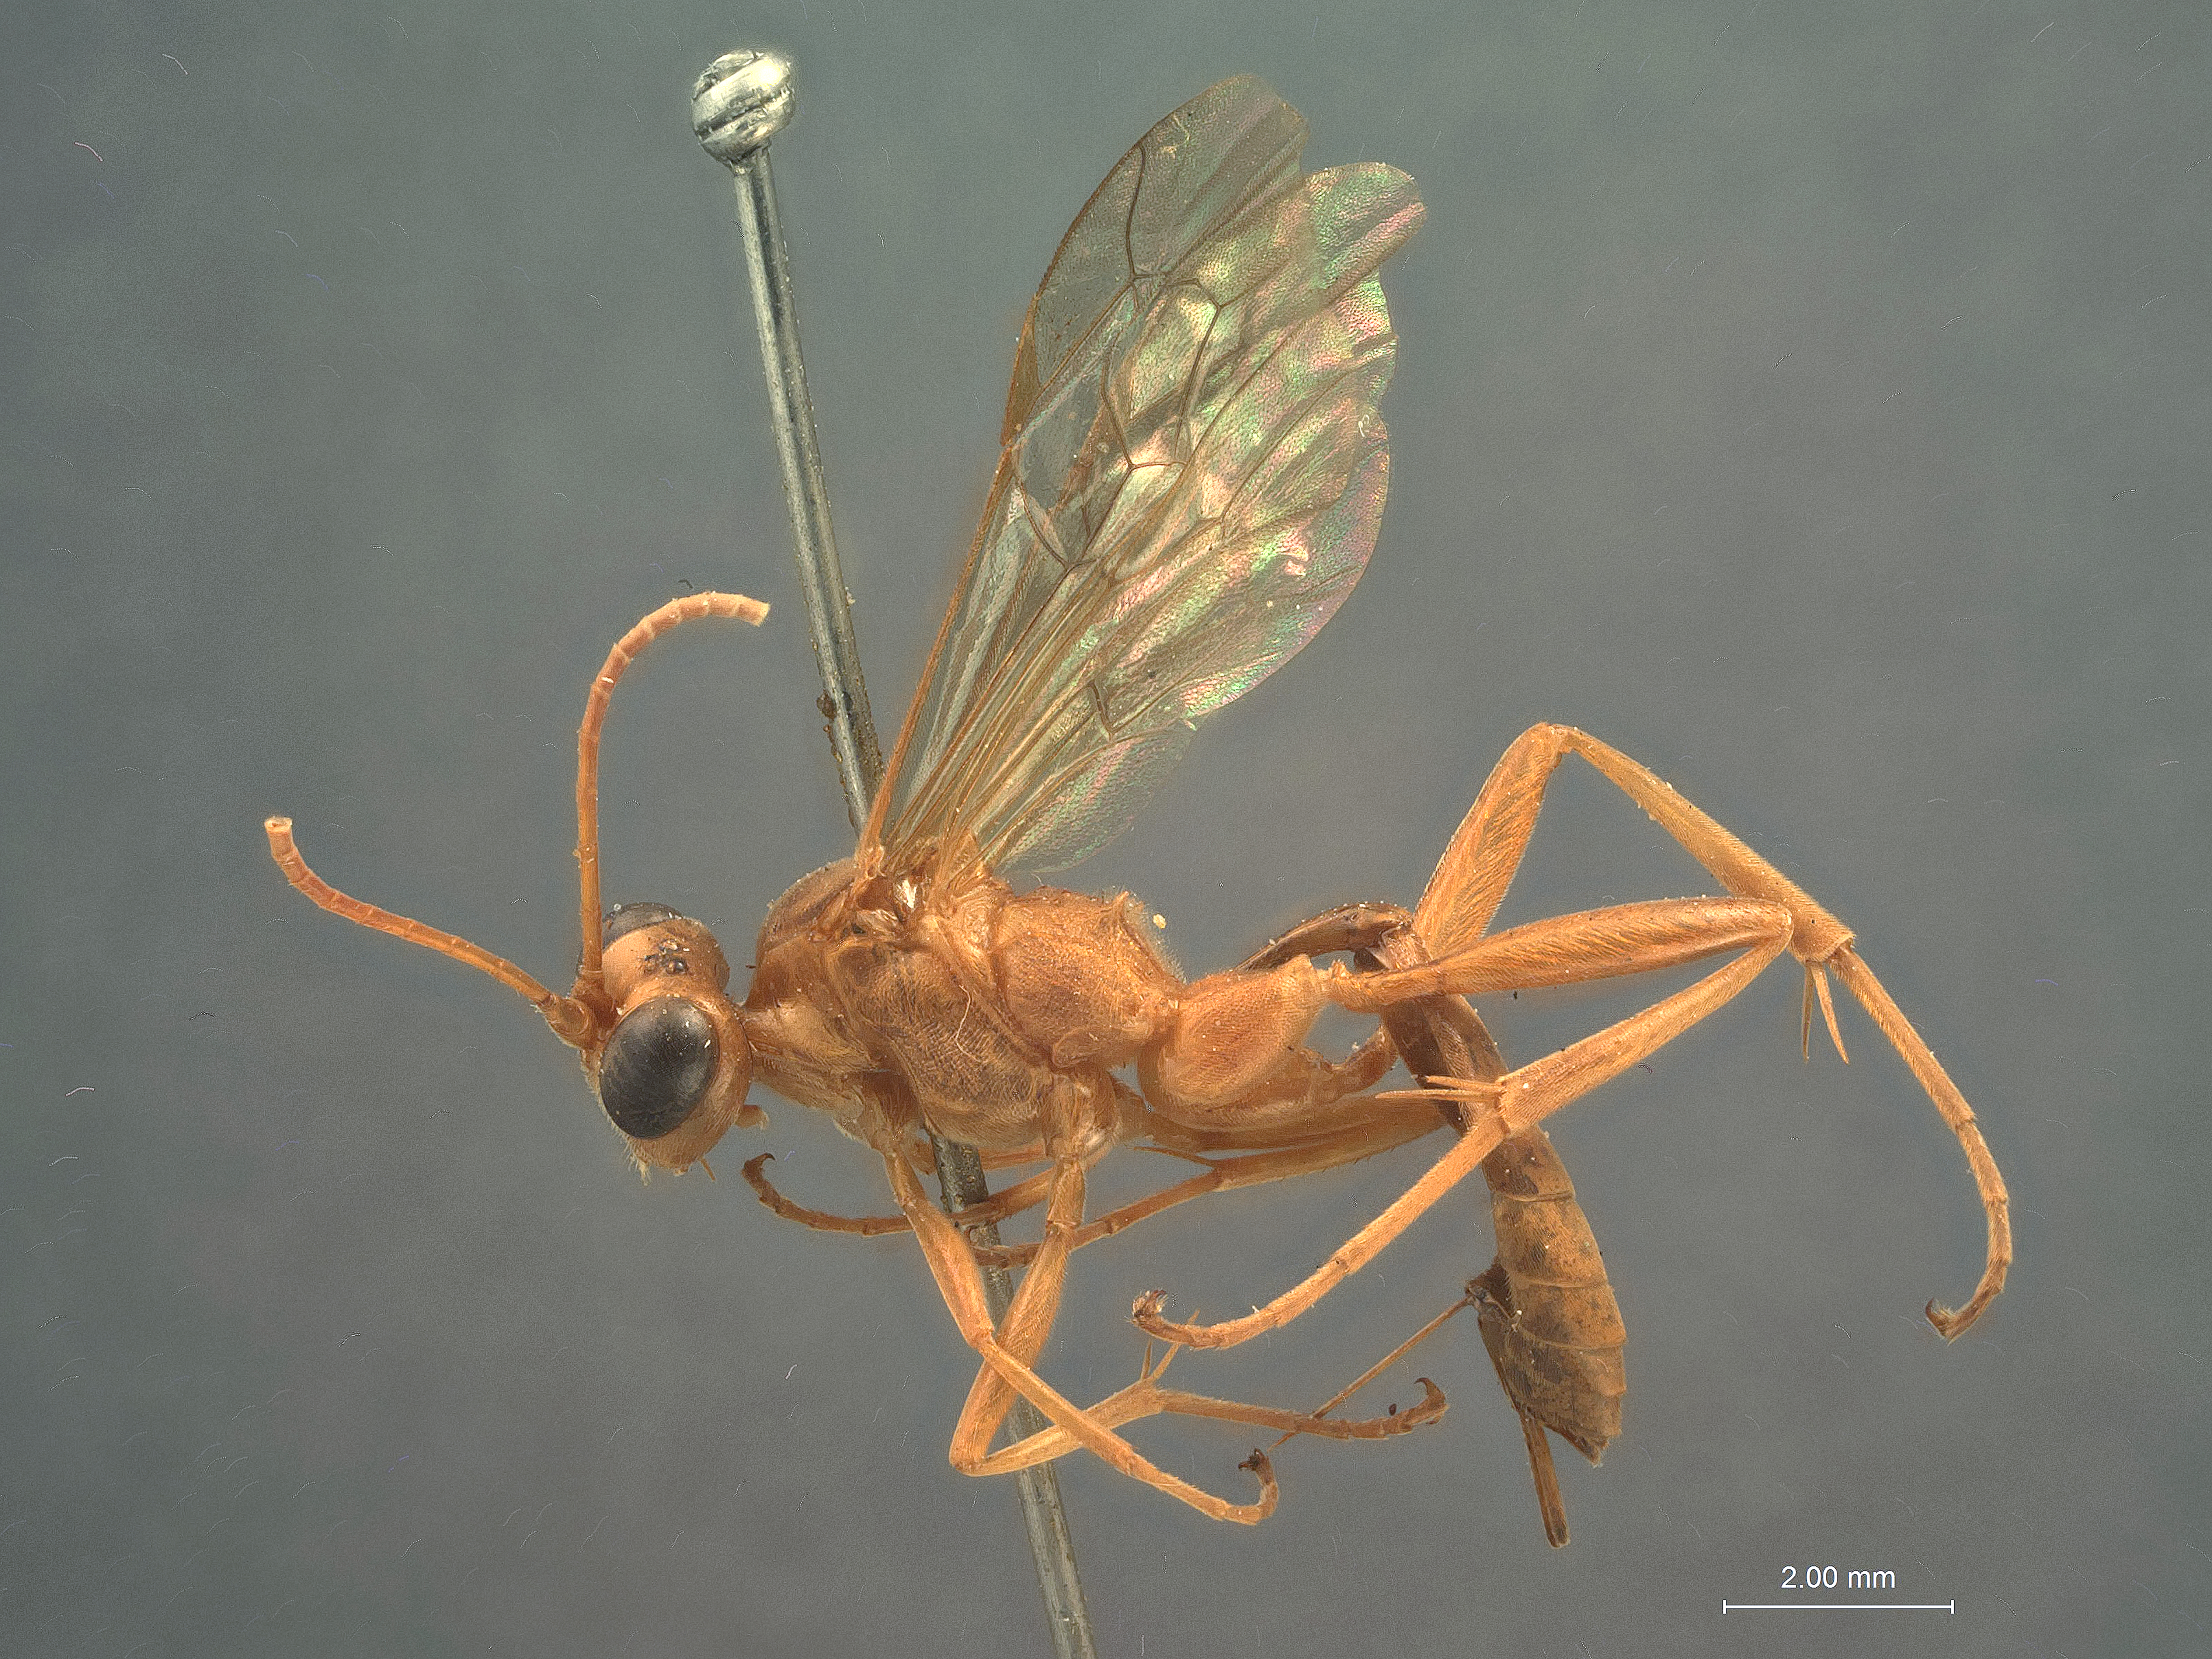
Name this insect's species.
Acanthojoppa mindanao
